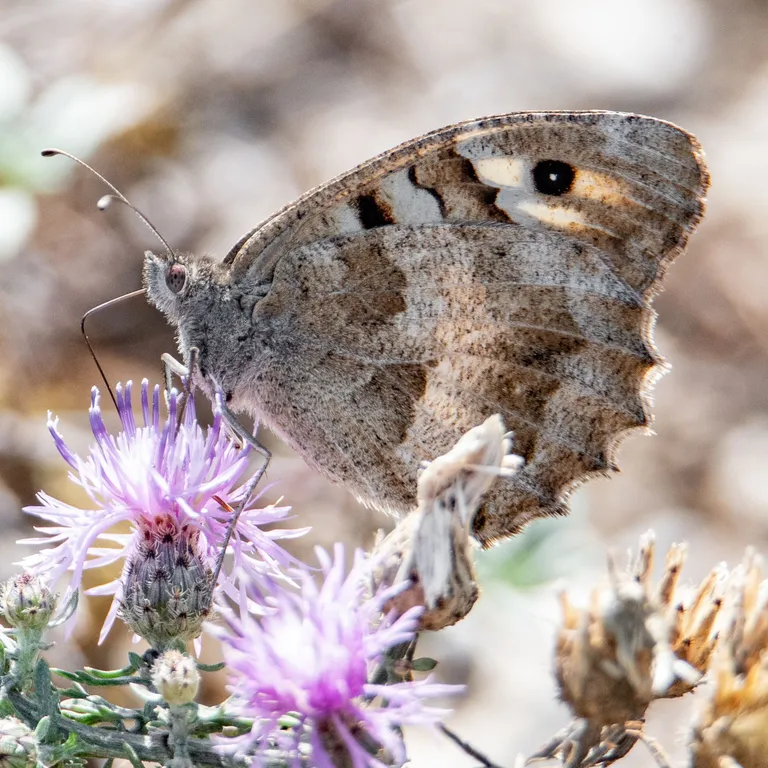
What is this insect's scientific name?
Chazara briseis (also Satyrus briseis)
